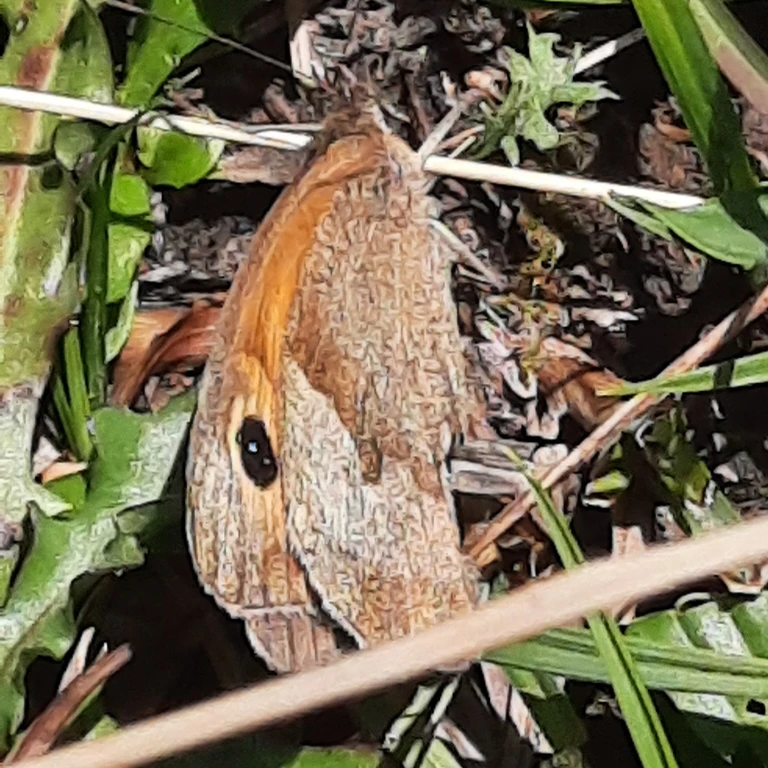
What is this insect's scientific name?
Maniola jurtina
